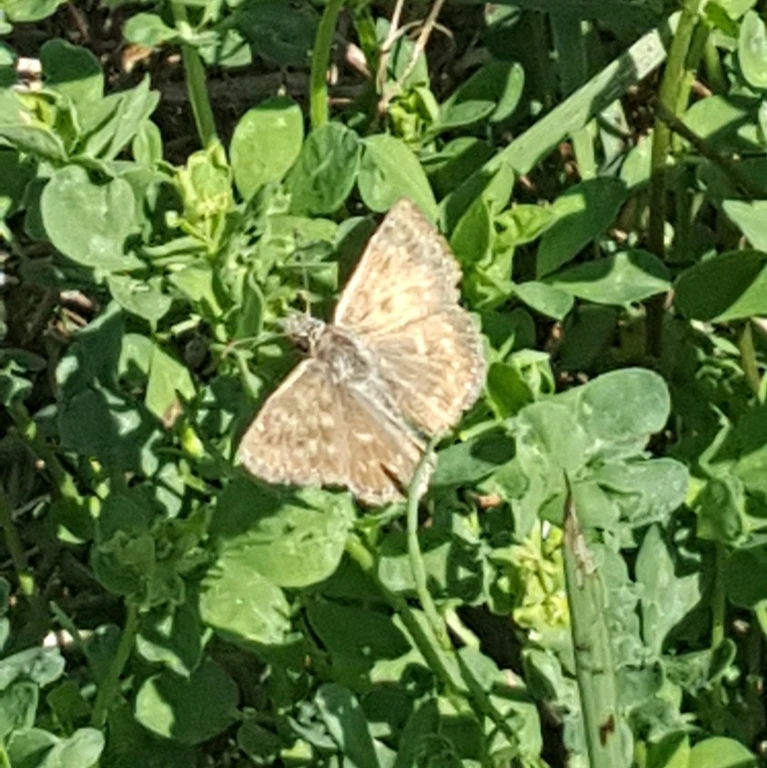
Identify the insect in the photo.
Erynnis tages
